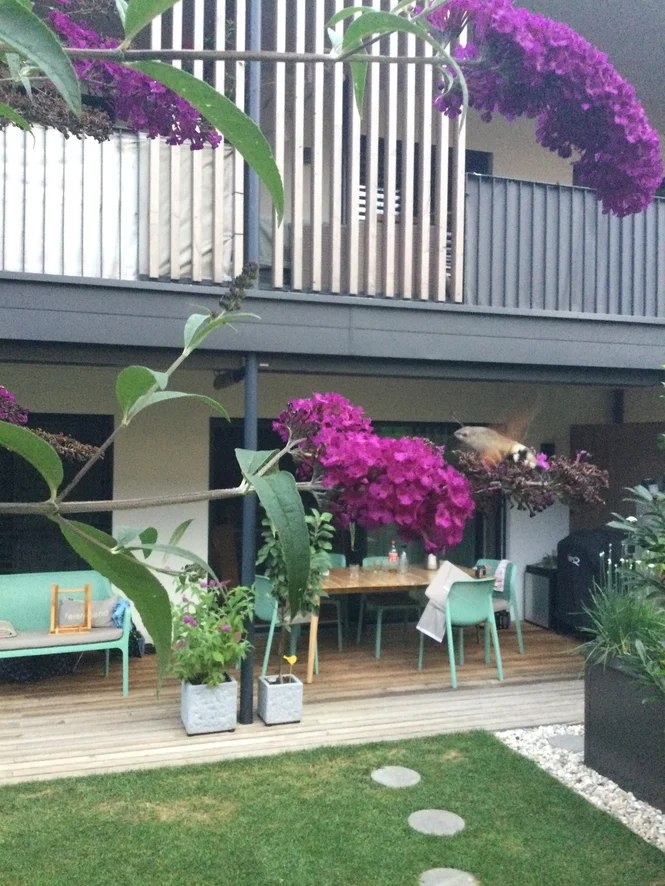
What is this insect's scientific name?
Macroglossum stellatarum
